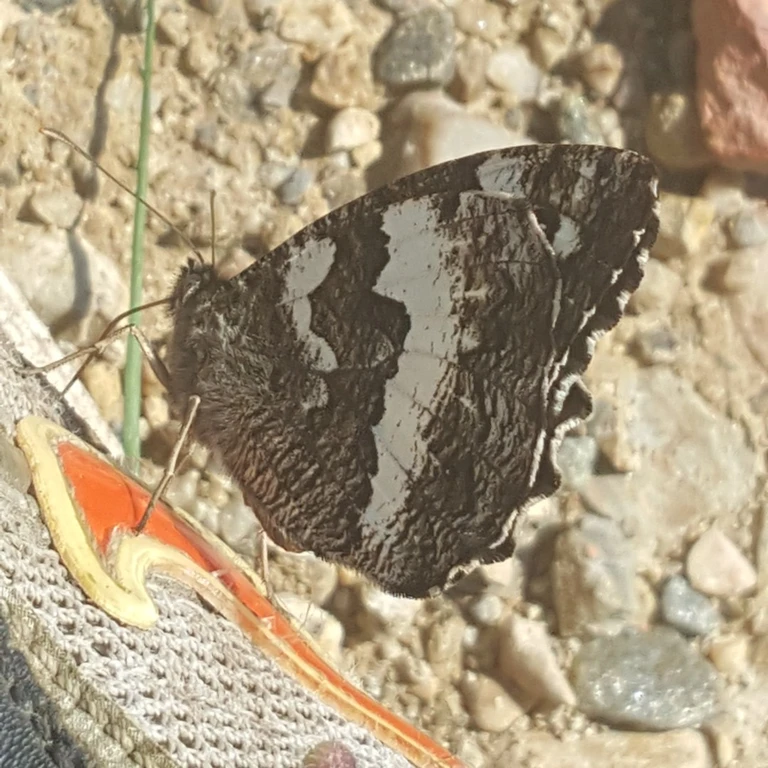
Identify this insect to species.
Brintesia circe
